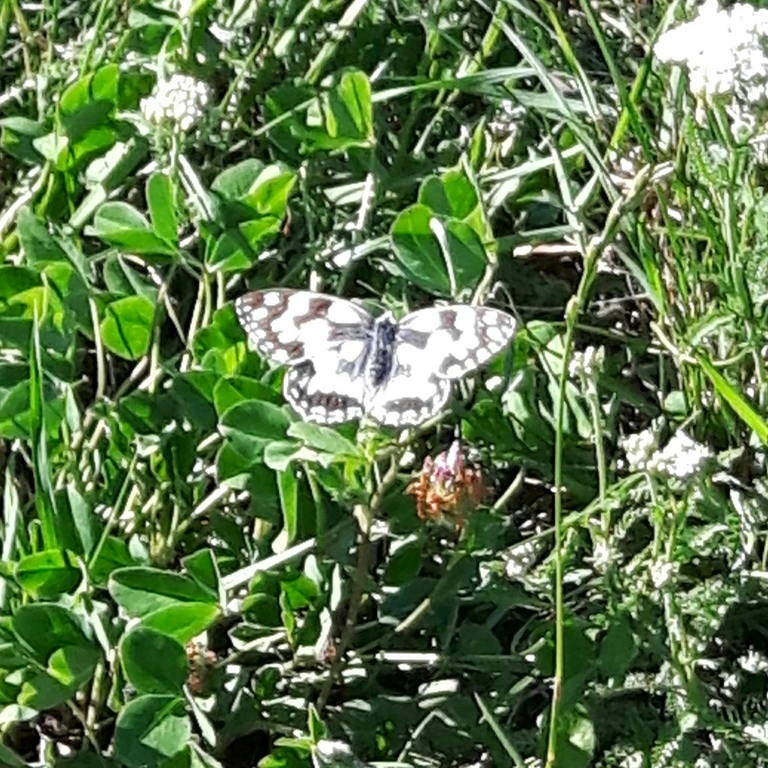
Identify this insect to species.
Melanargia galathea
